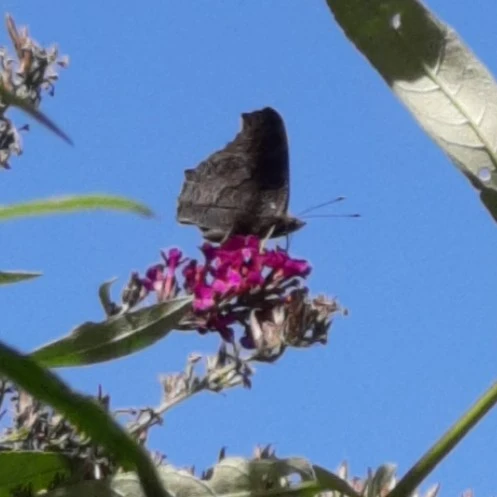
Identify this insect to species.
Aglais io
